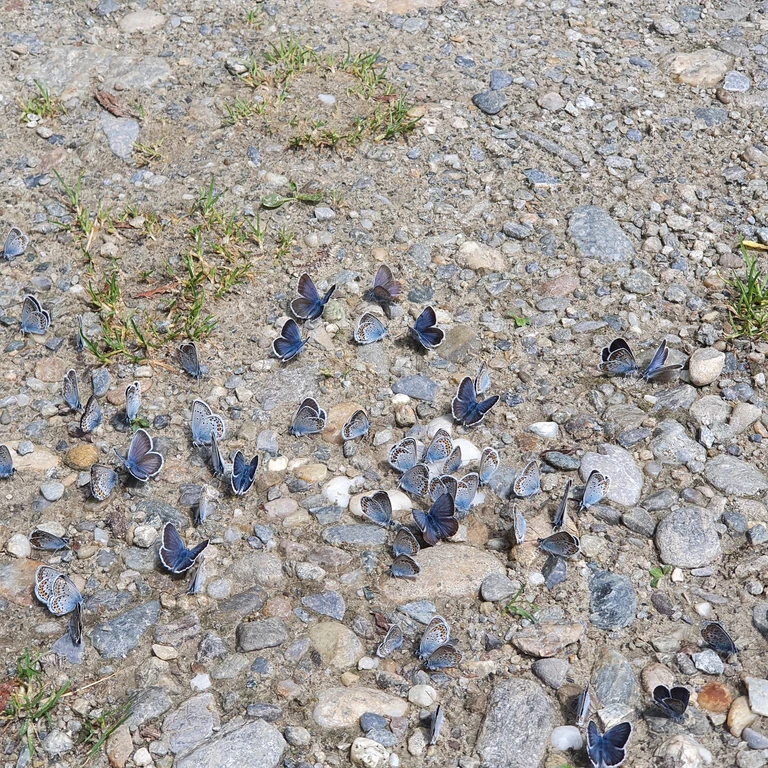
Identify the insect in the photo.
Plebejus argus
